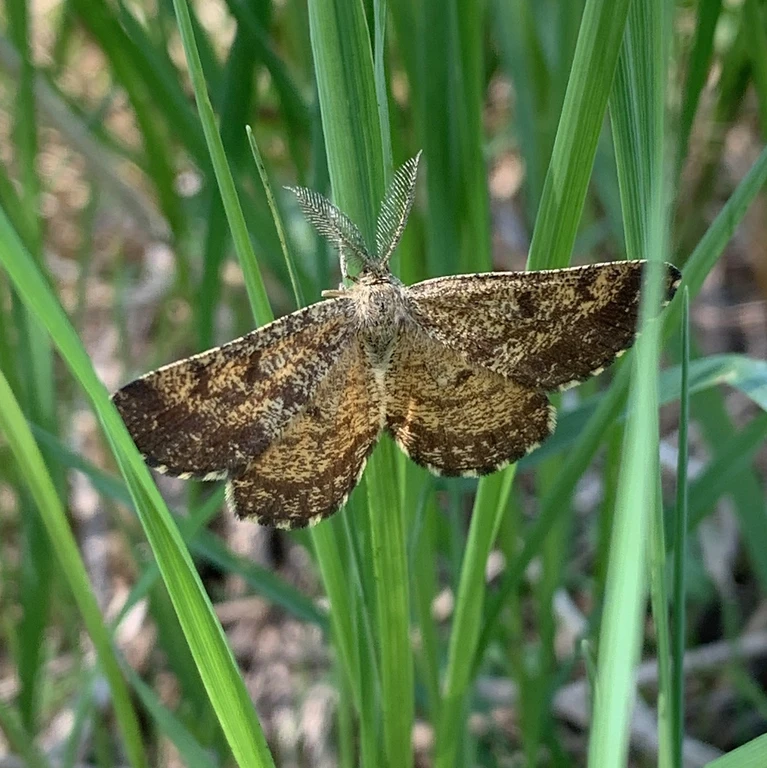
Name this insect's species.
Ematurga atomaria
